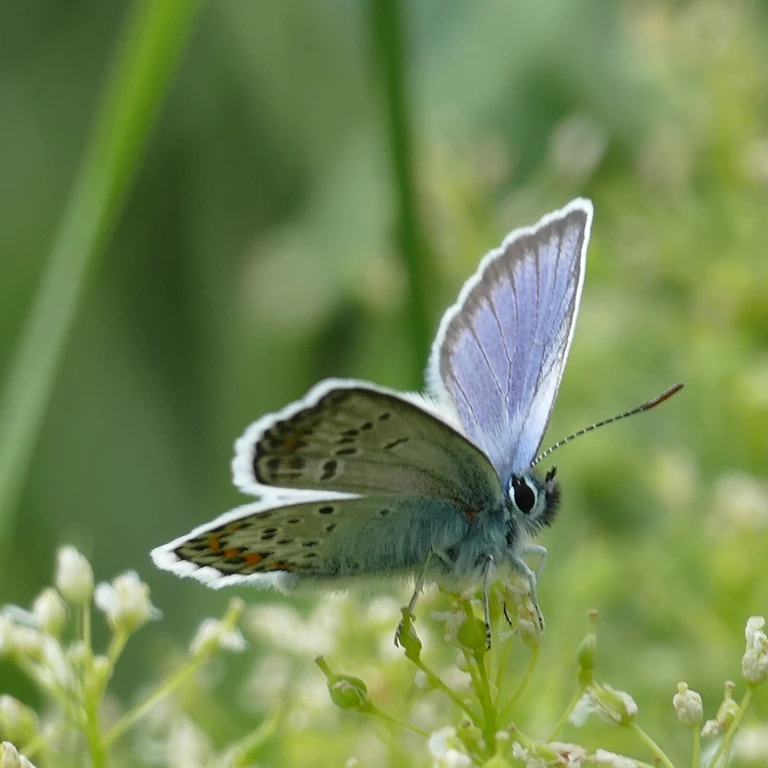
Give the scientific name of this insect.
Plebejus argus
